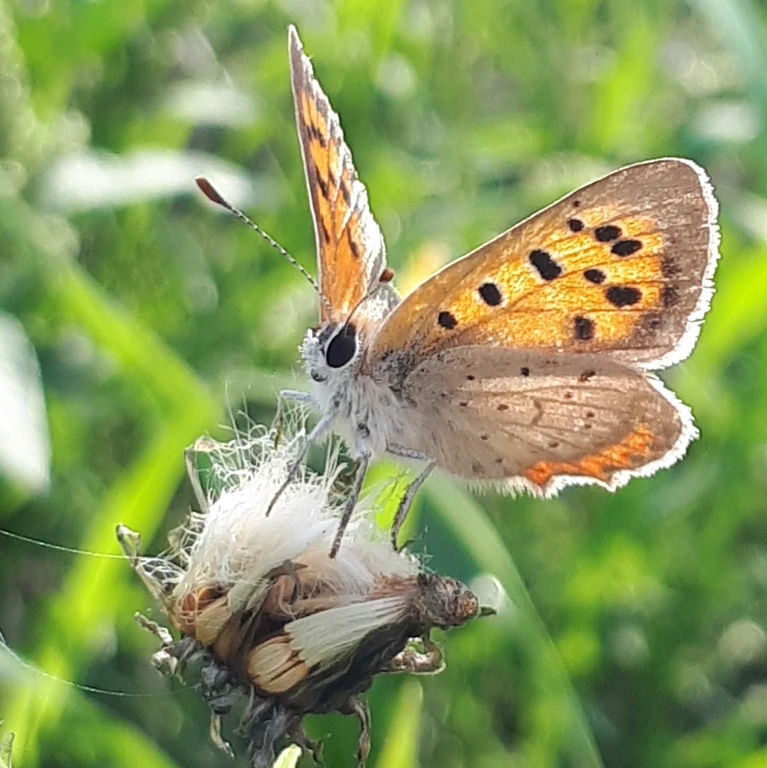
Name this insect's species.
Lycaena phlaeas
